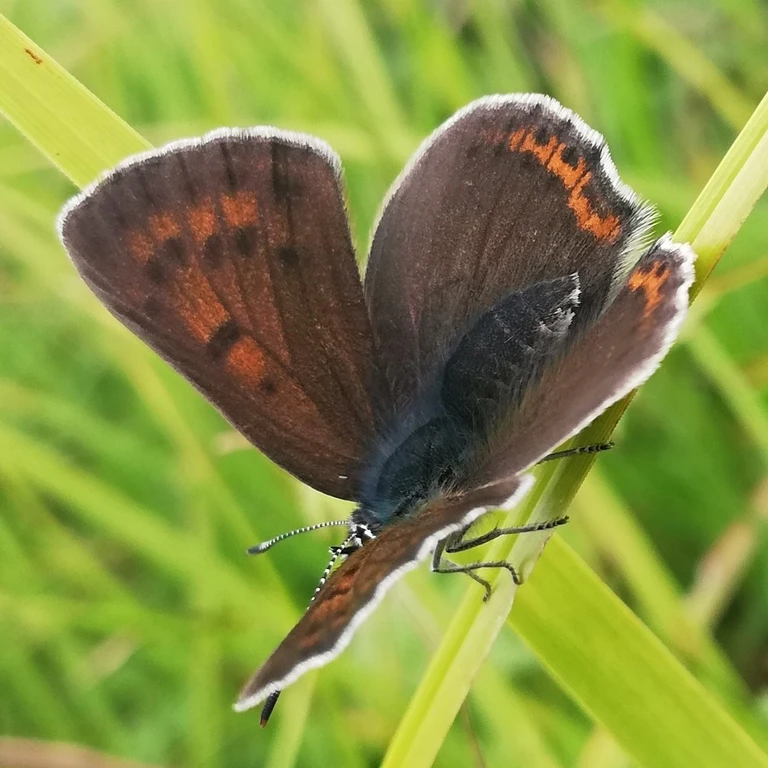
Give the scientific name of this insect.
Lycaena hippothoe (also Palaeochrysophanus hippothoe)
